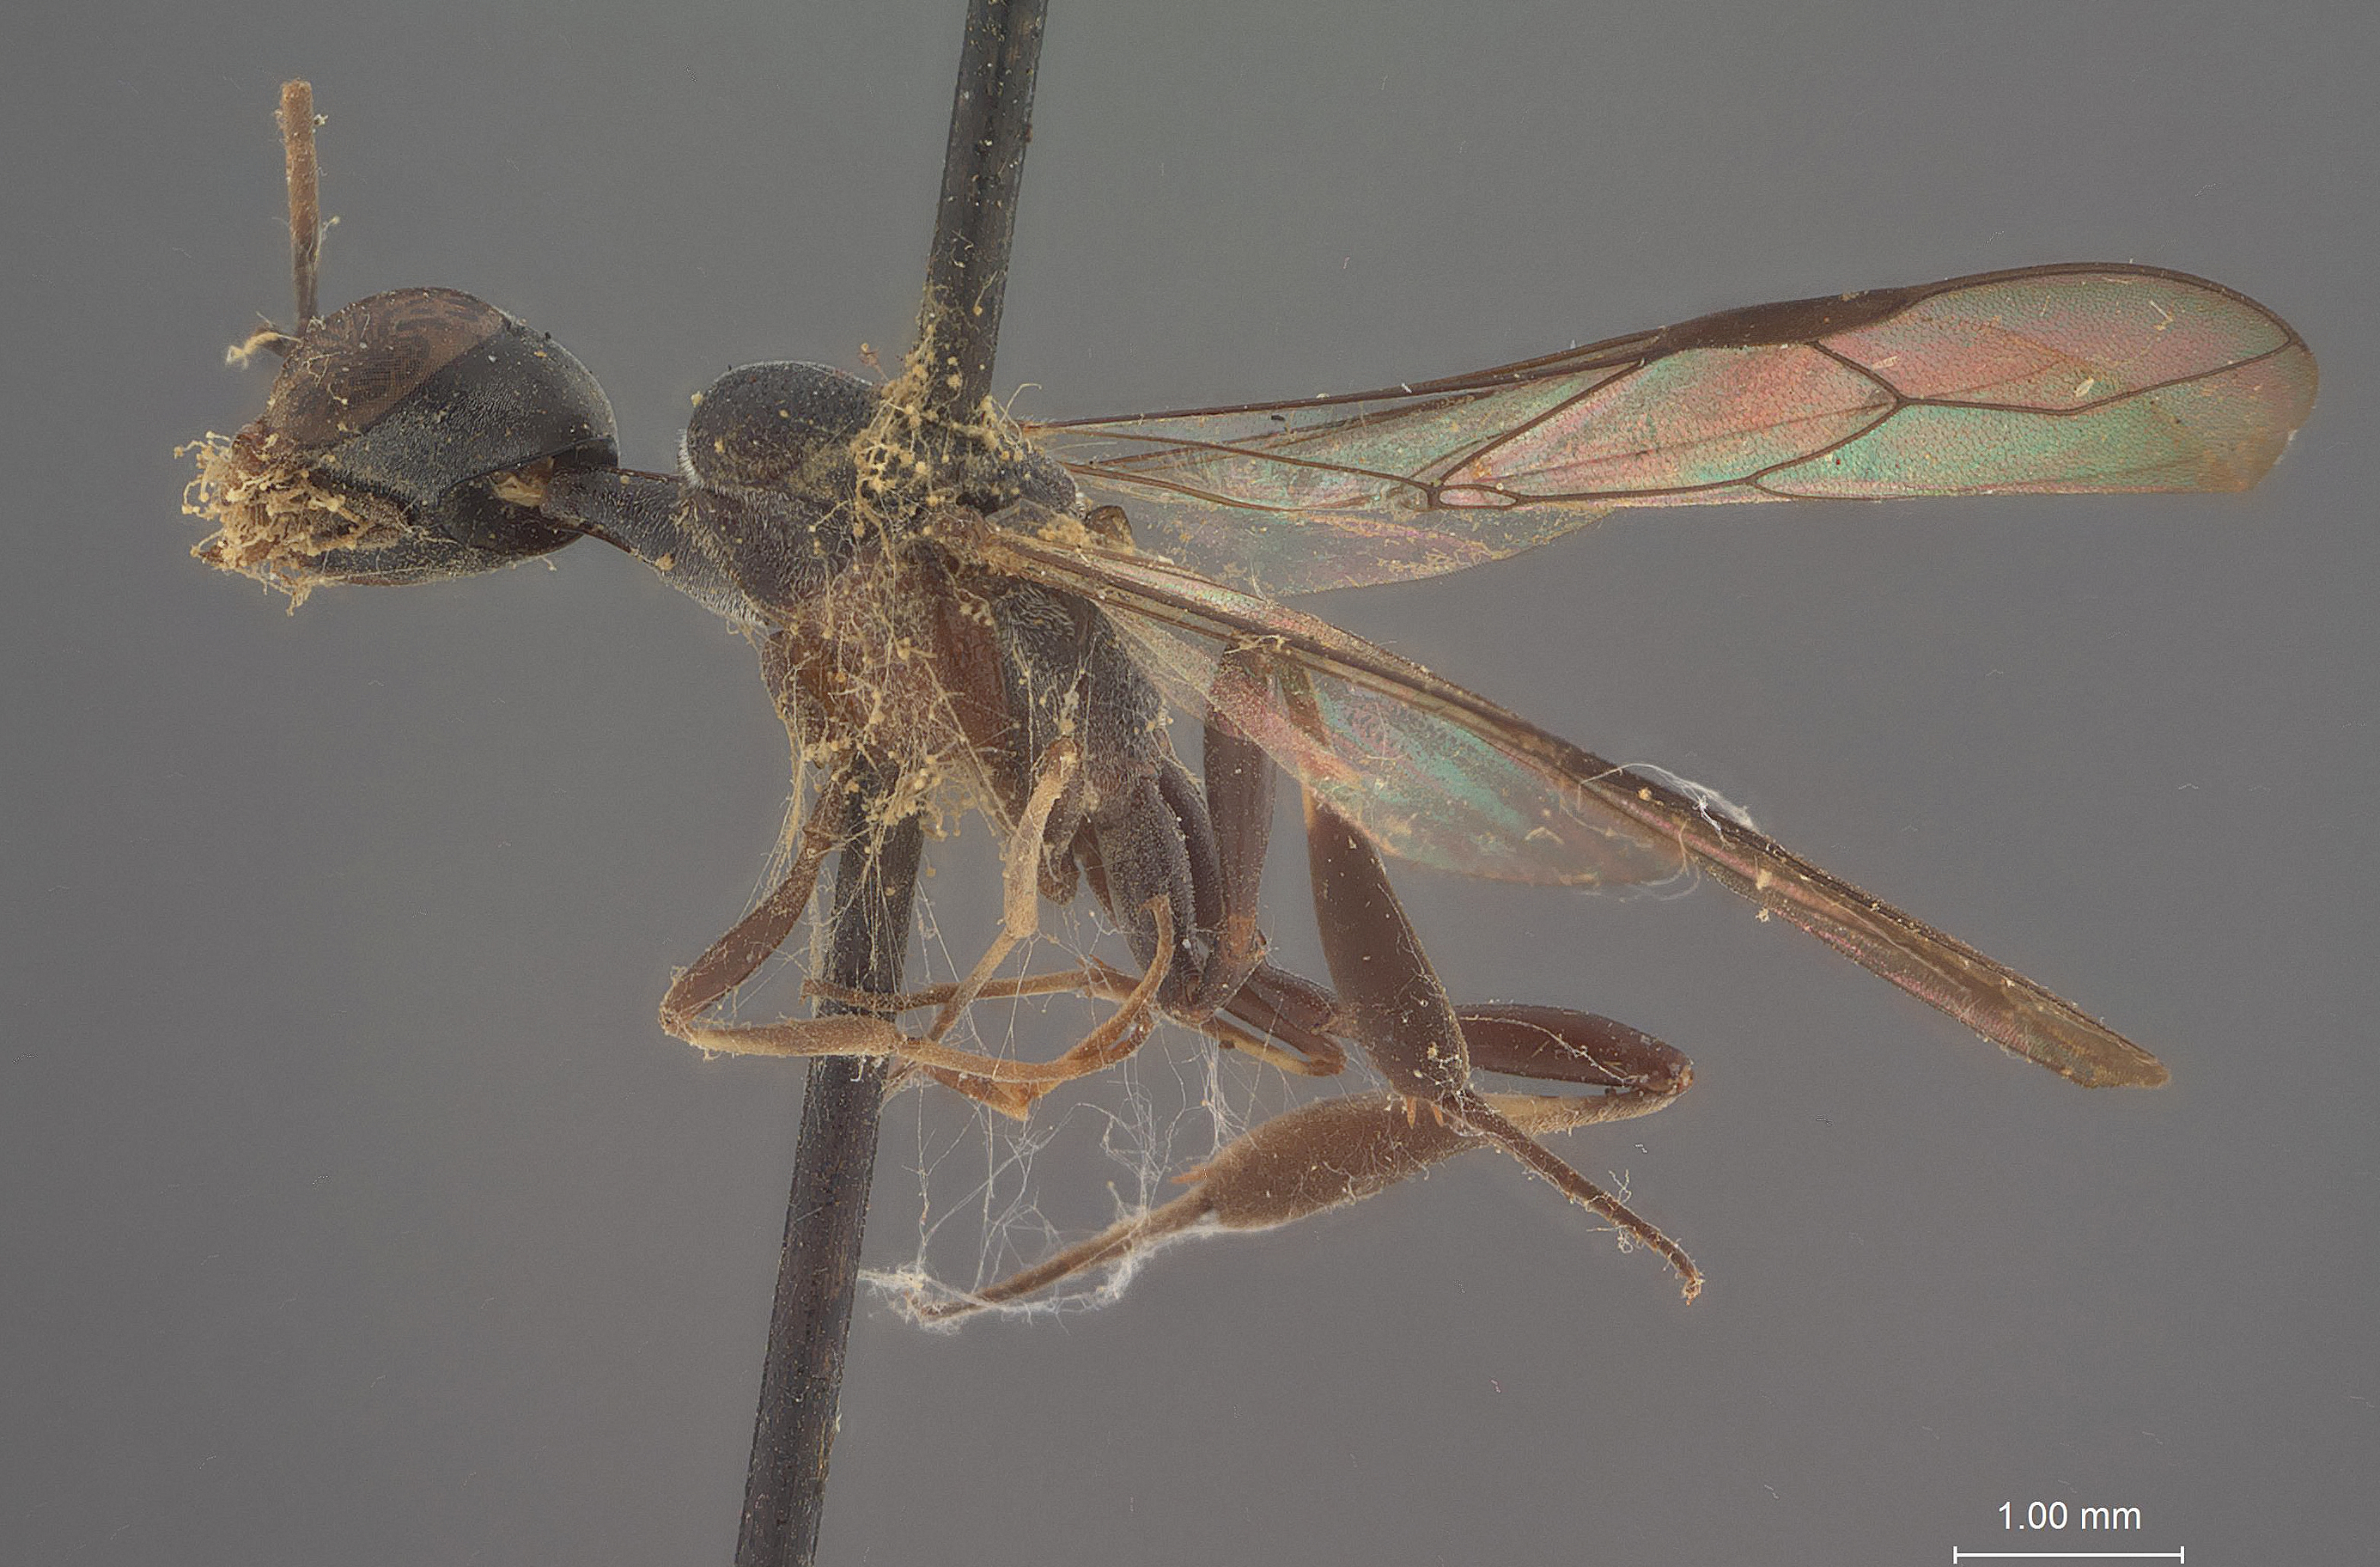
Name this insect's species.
Gasteruption mediale
